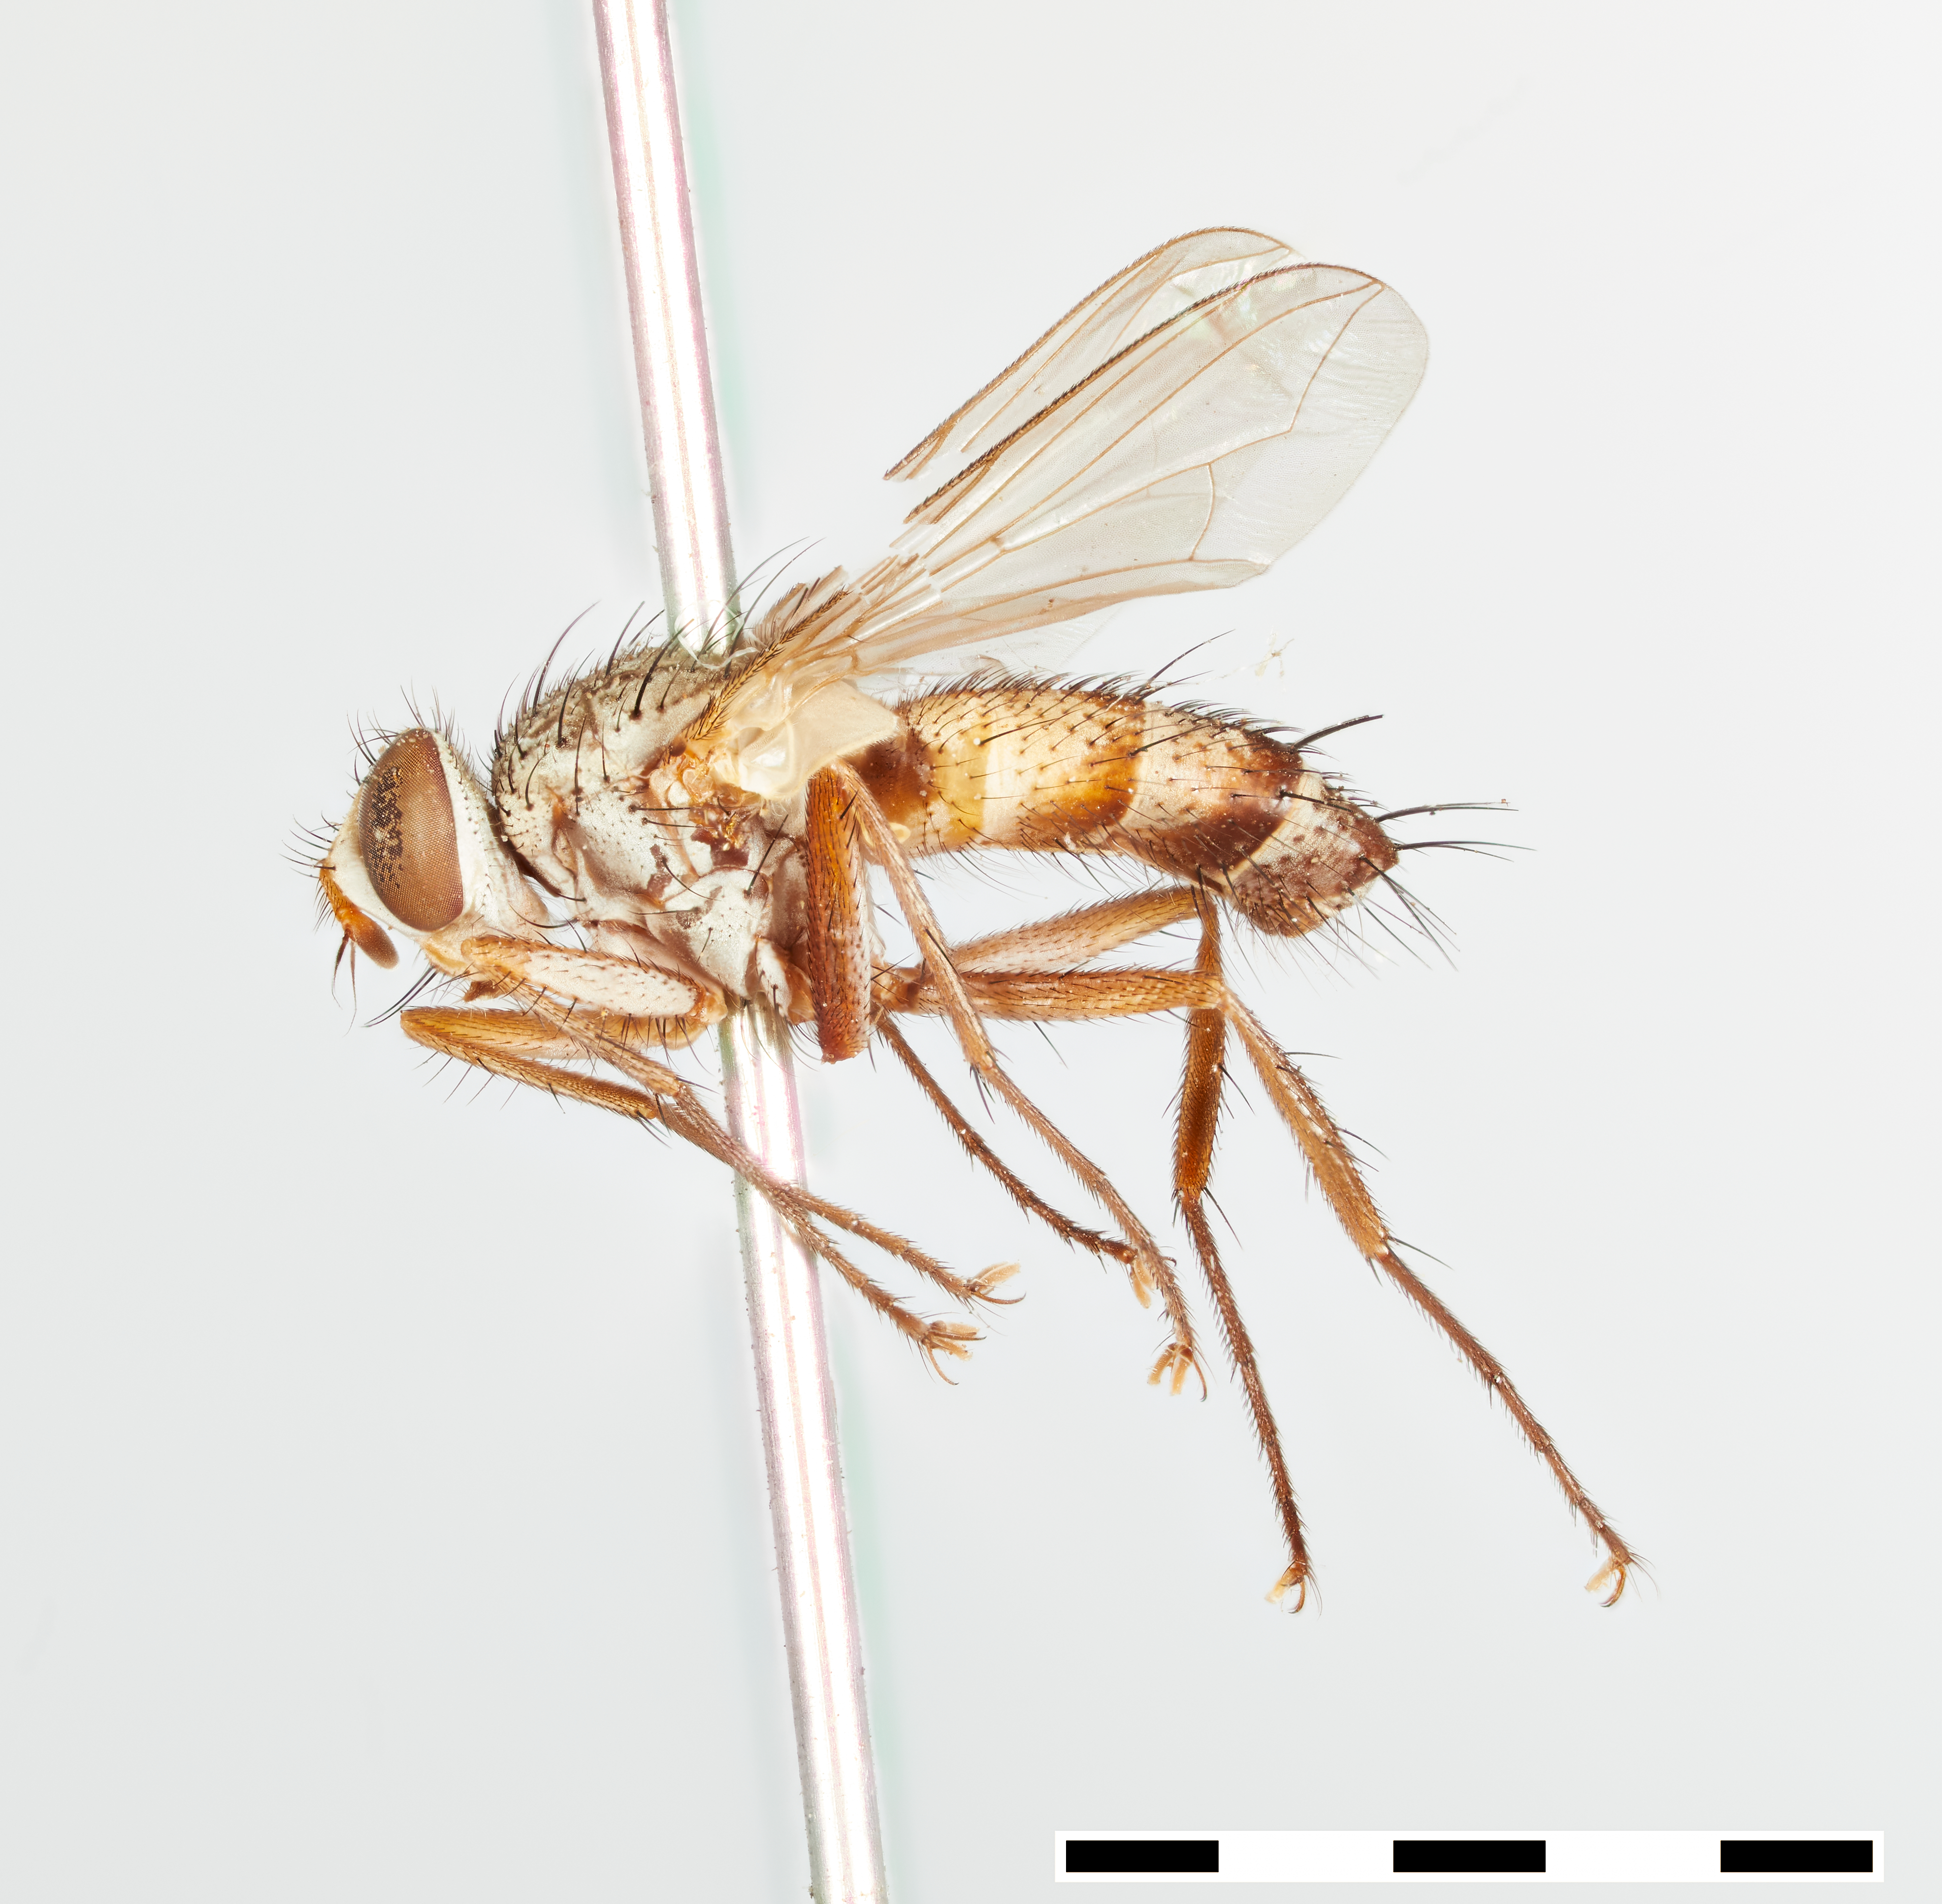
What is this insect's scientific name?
Hypostena gracilis
